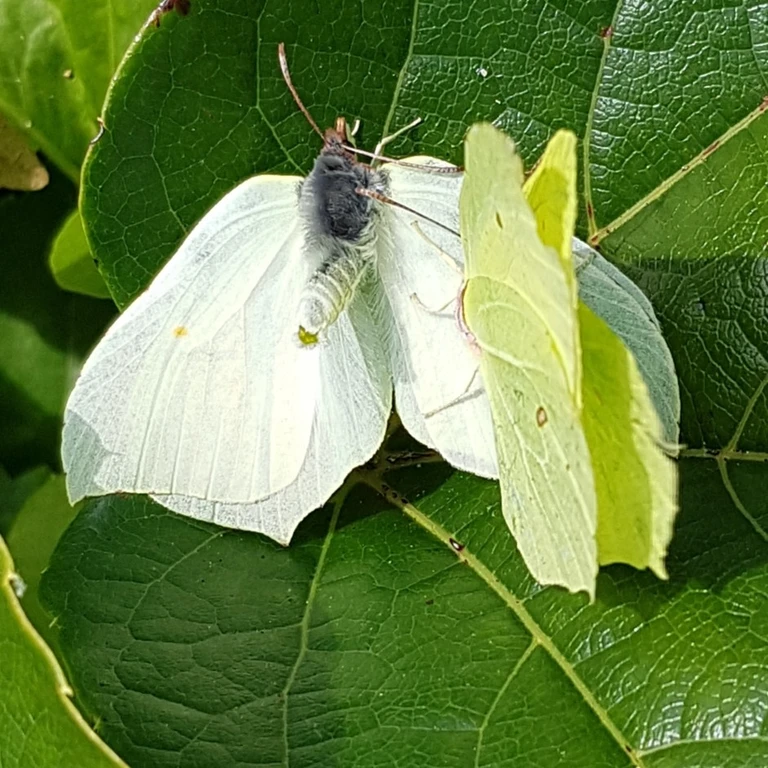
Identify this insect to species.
Gonepteryx rhamni
